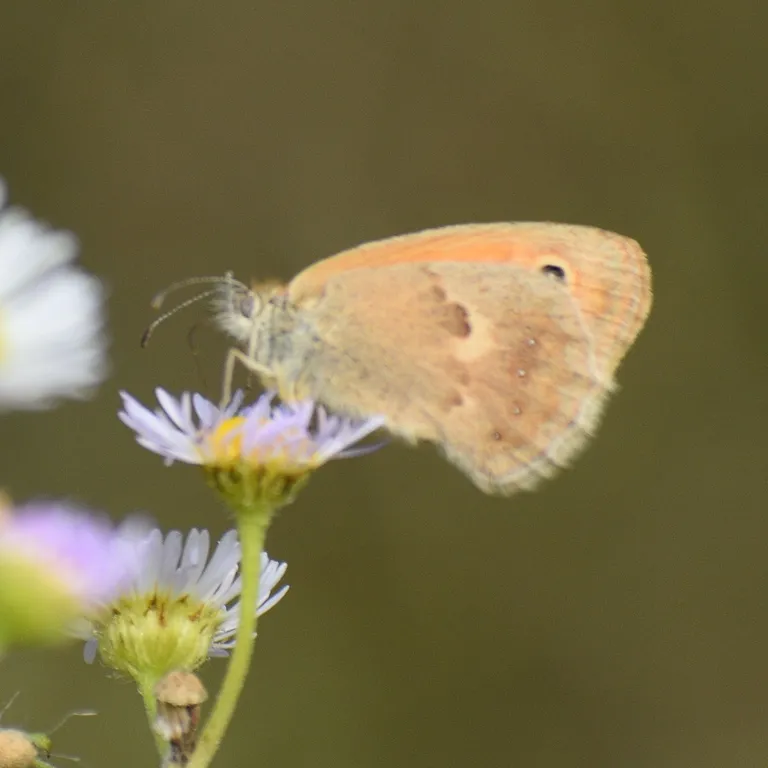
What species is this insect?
Coenonympha pamphilus
